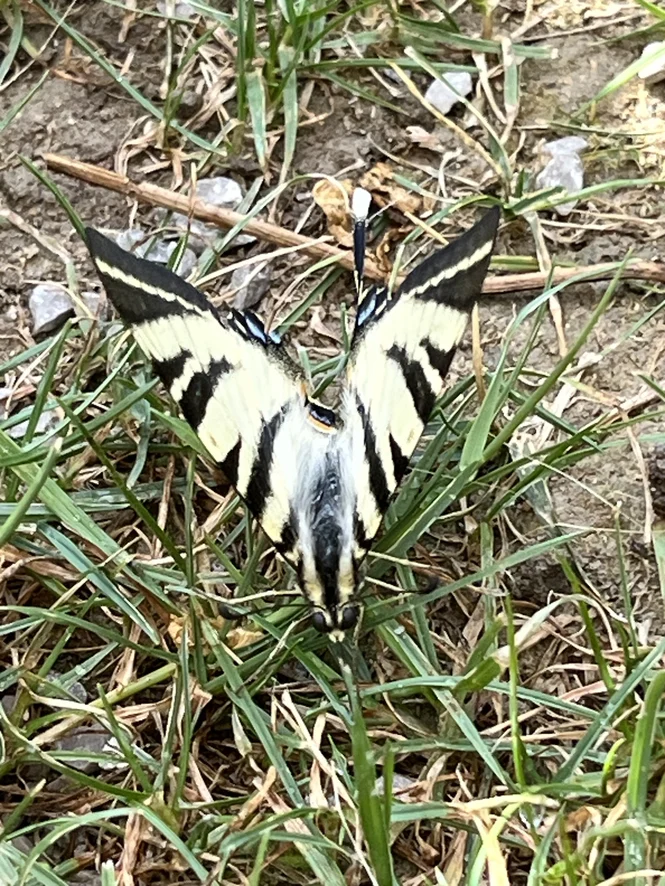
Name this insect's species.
Iphiclides podalirius
